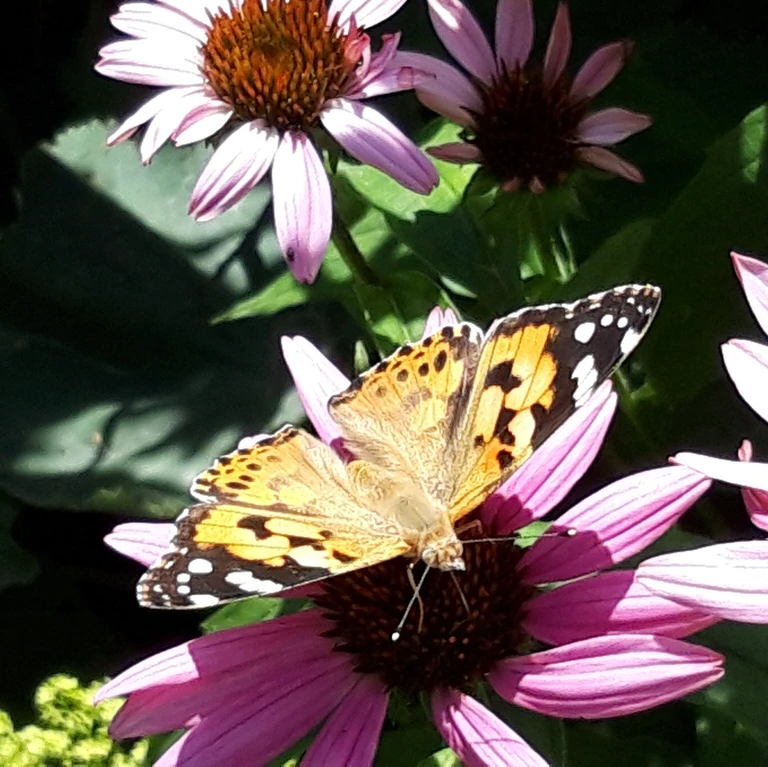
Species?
Vanessa cardui
